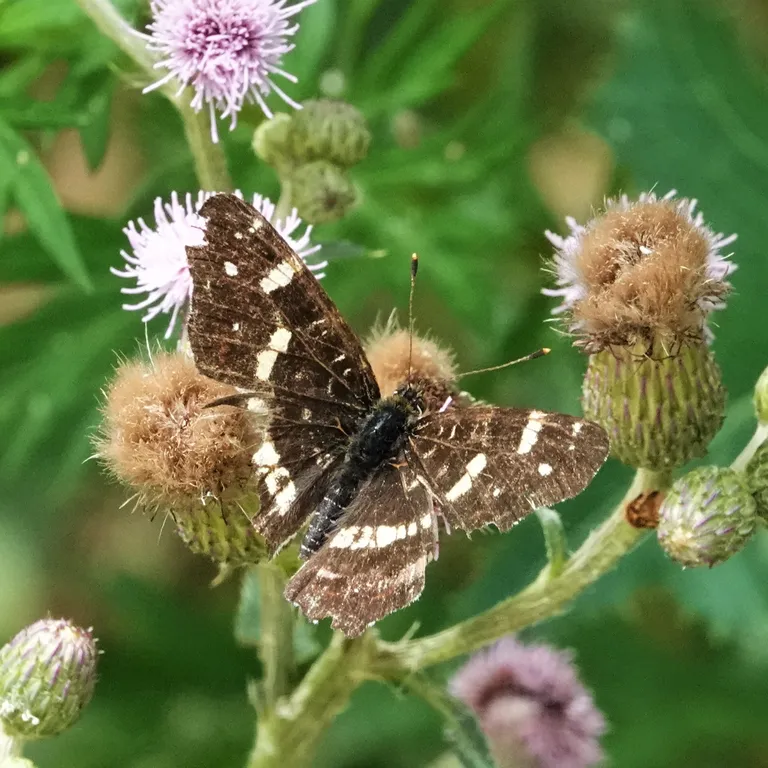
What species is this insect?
Araschnia levana
